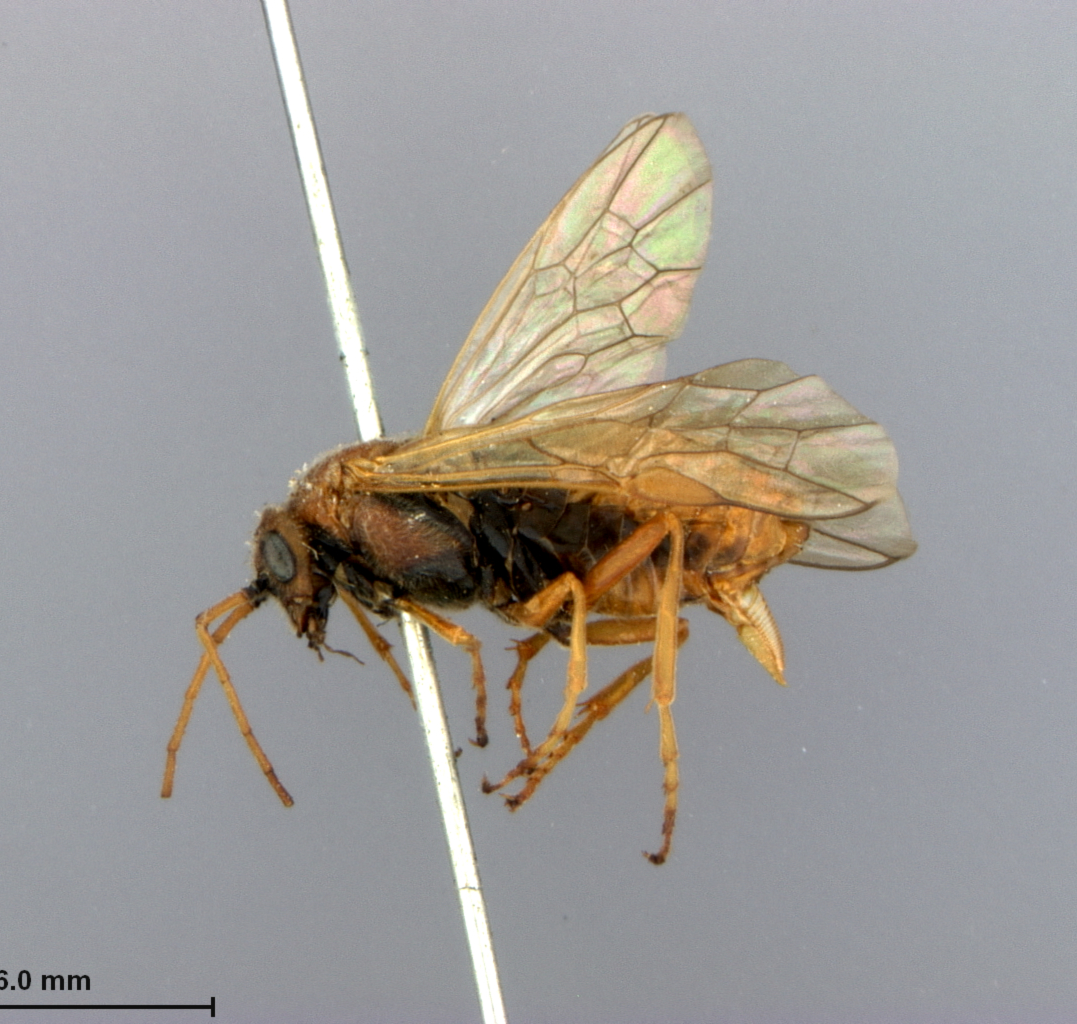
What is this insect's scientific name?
Amauronematus isolatus
